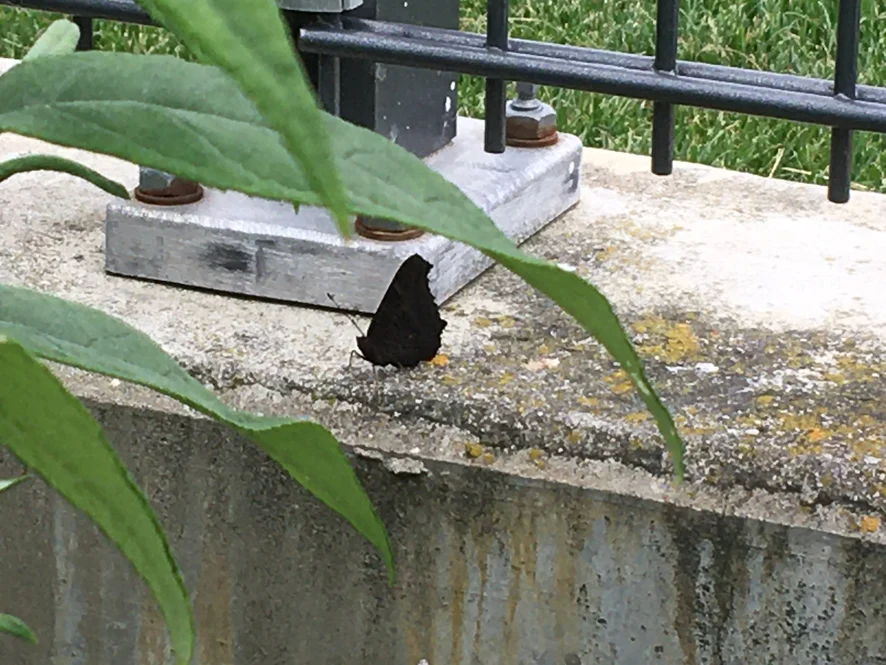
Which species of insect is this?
Aglais io
